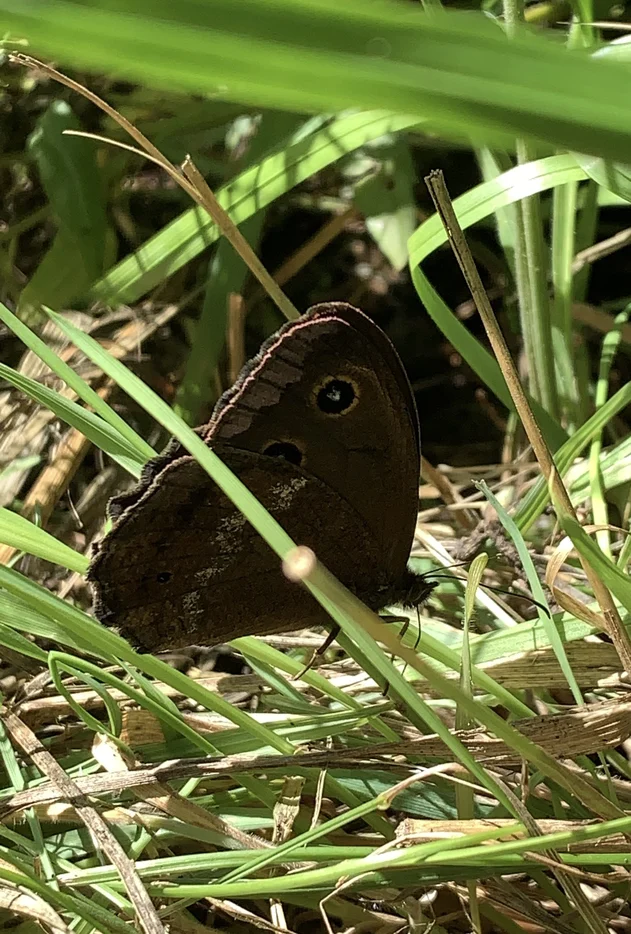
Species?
Minois dryas
